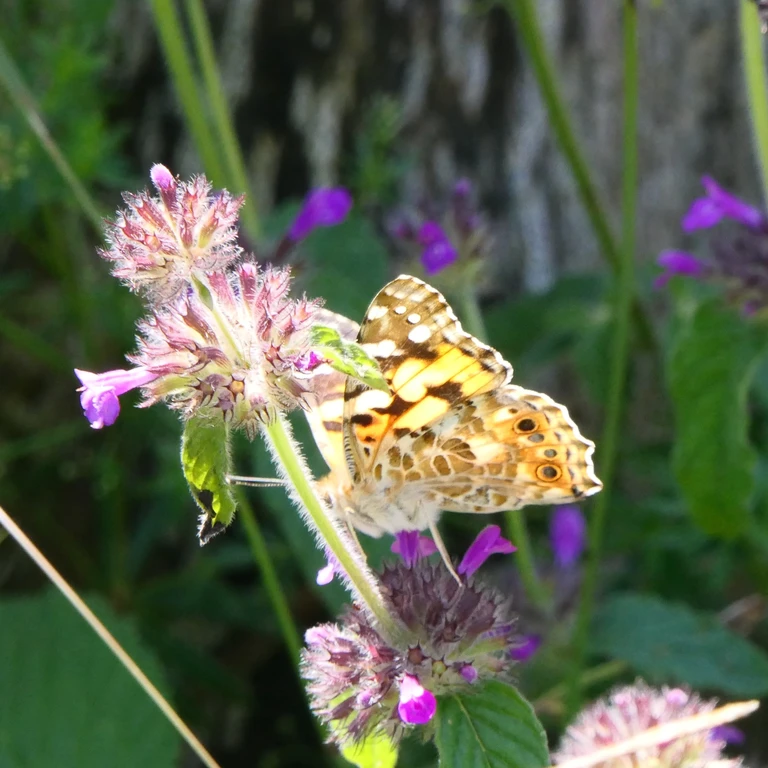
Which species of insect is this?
Vanessa cardui
